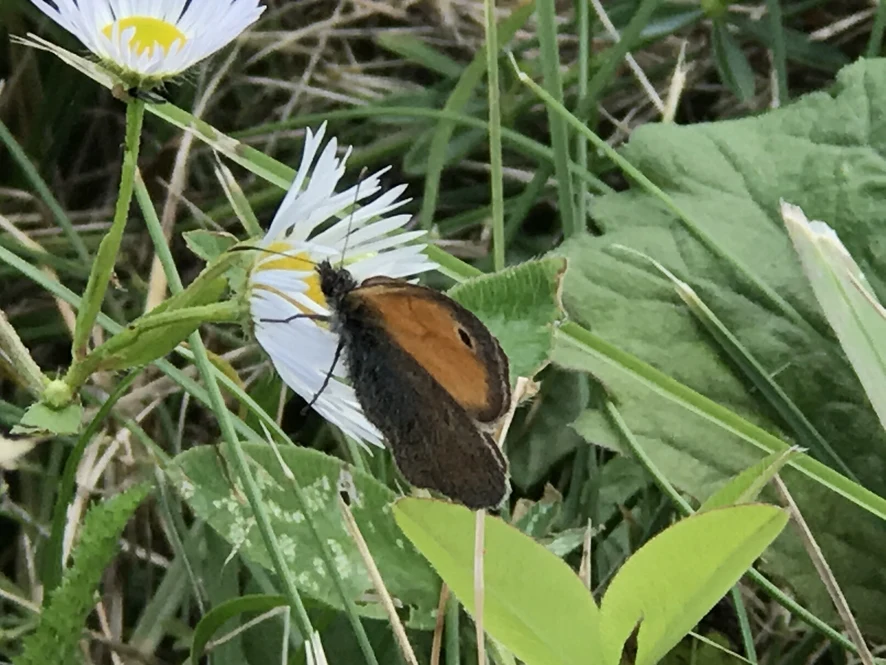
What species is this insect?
Coenonympha pamphilus
